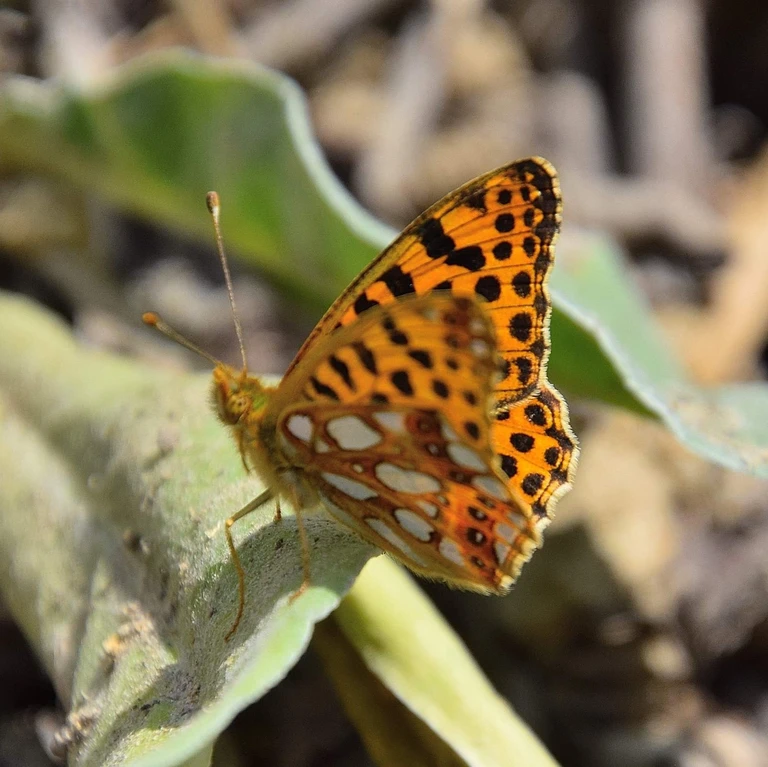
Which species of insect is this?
Issoria lathonia
